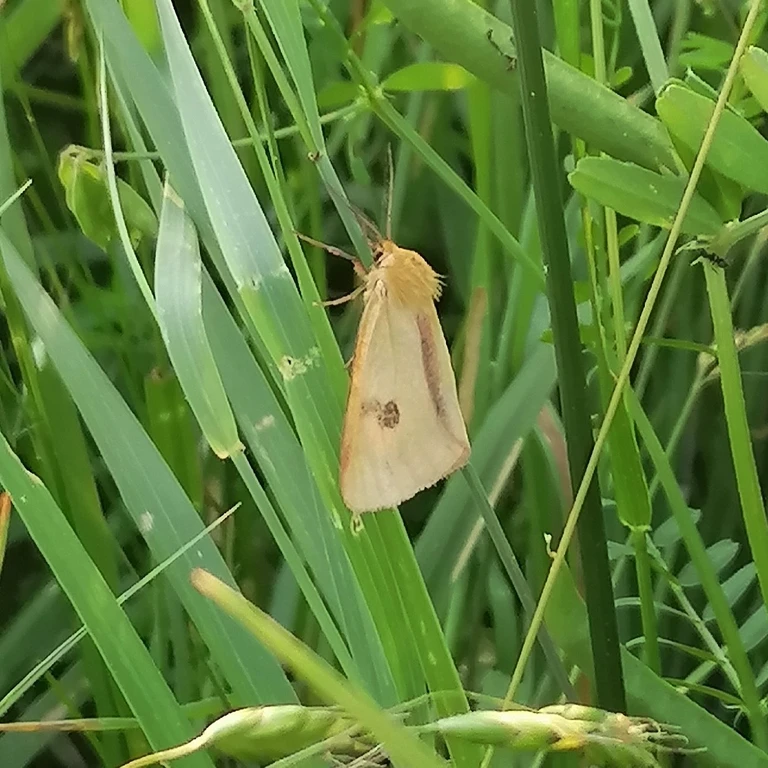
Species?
Diacrisia sannio
